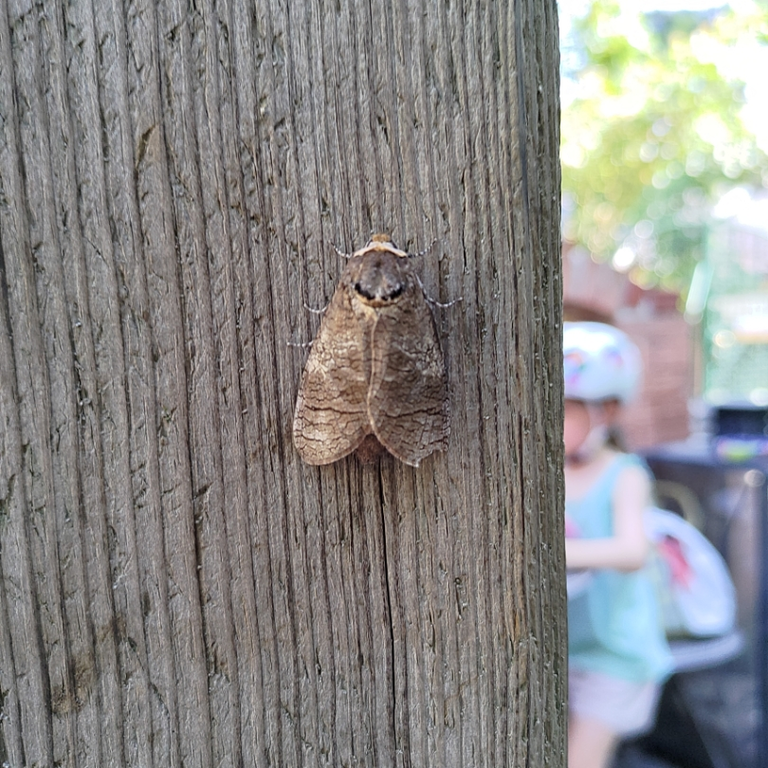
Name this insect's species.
Cossus cossus
